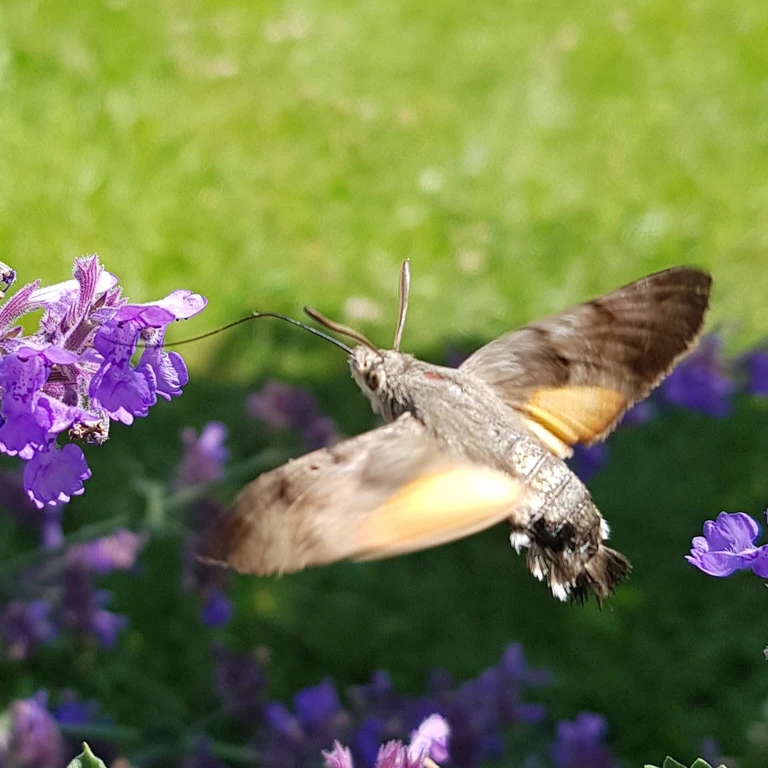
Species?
Macroglossum stellatarum
